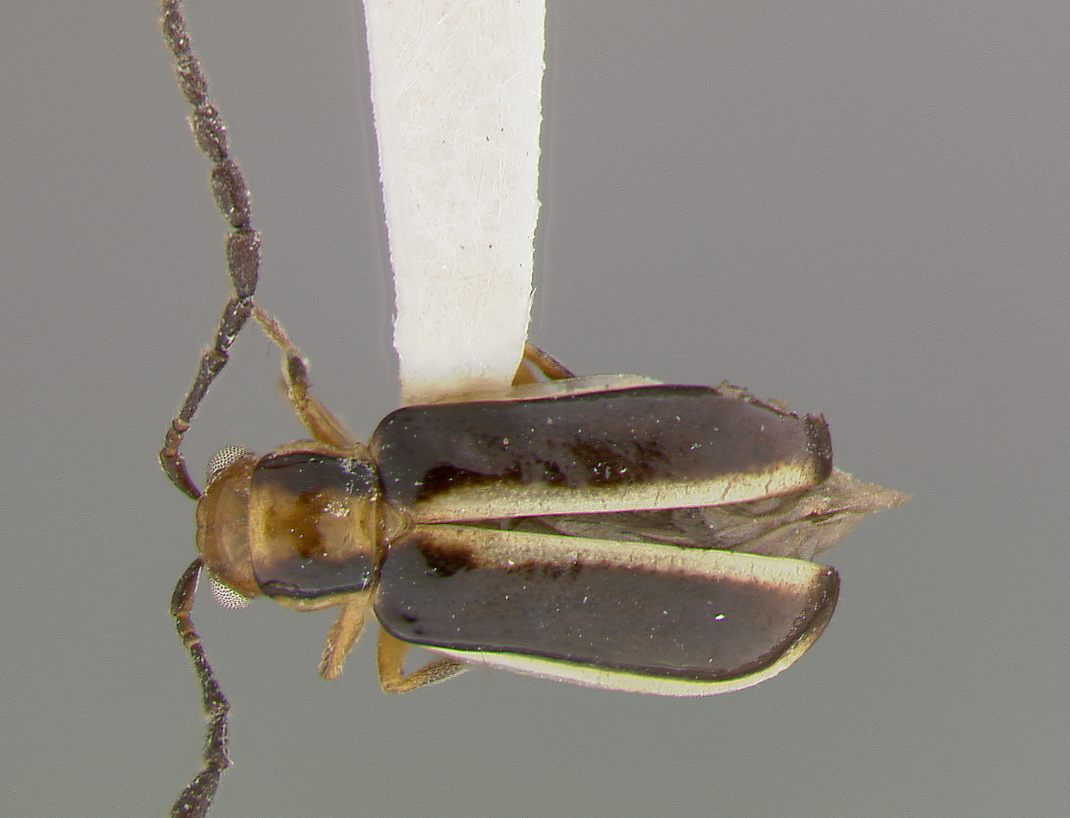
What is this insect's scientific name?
Luperosoma vittatum
